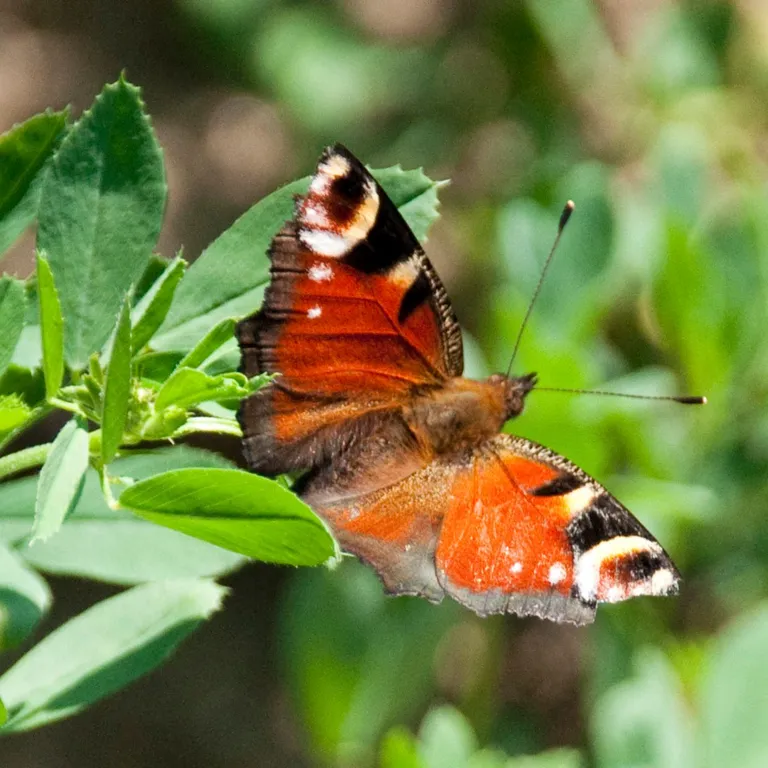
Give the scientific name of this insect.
Aglais io
